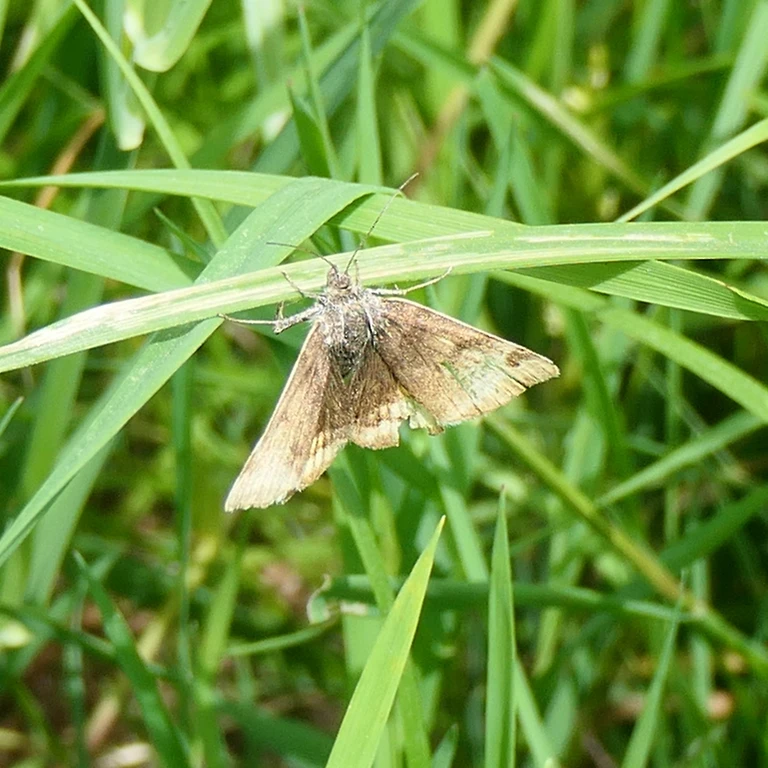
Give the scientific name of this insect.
Euclidia glyphica
